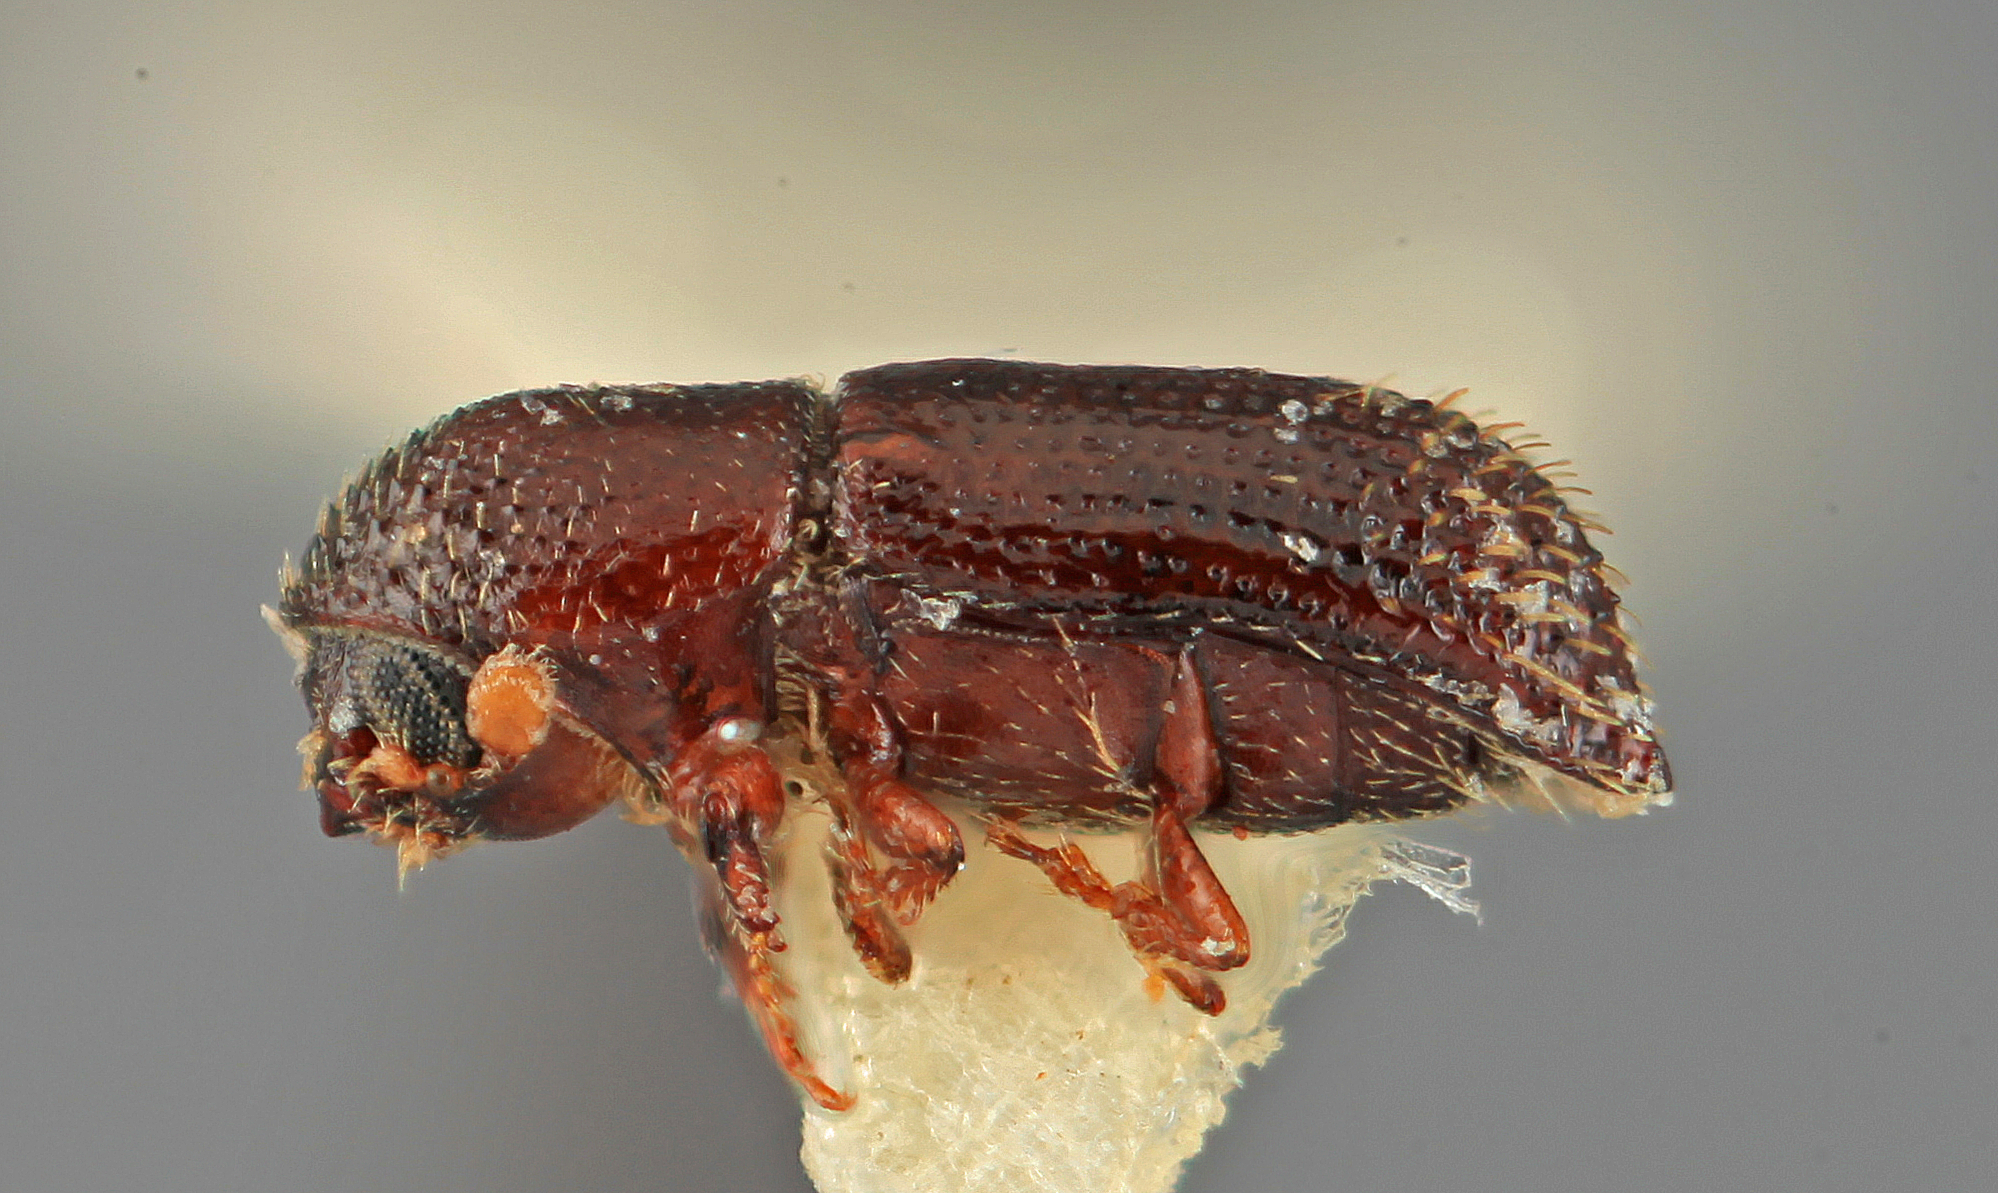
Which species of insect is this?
Hylocurus atkinsoni
